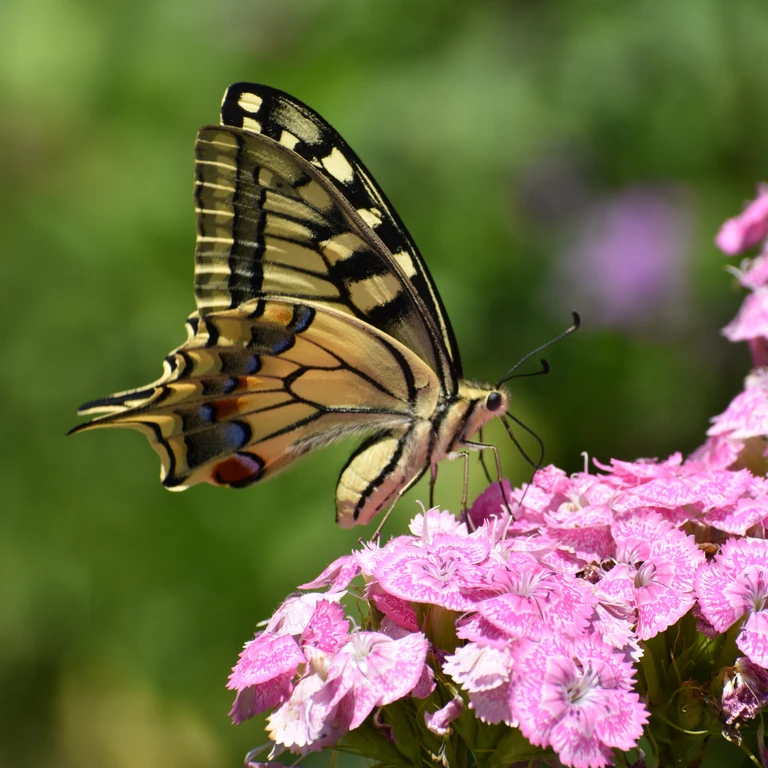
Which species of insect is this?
Papilio machaon
